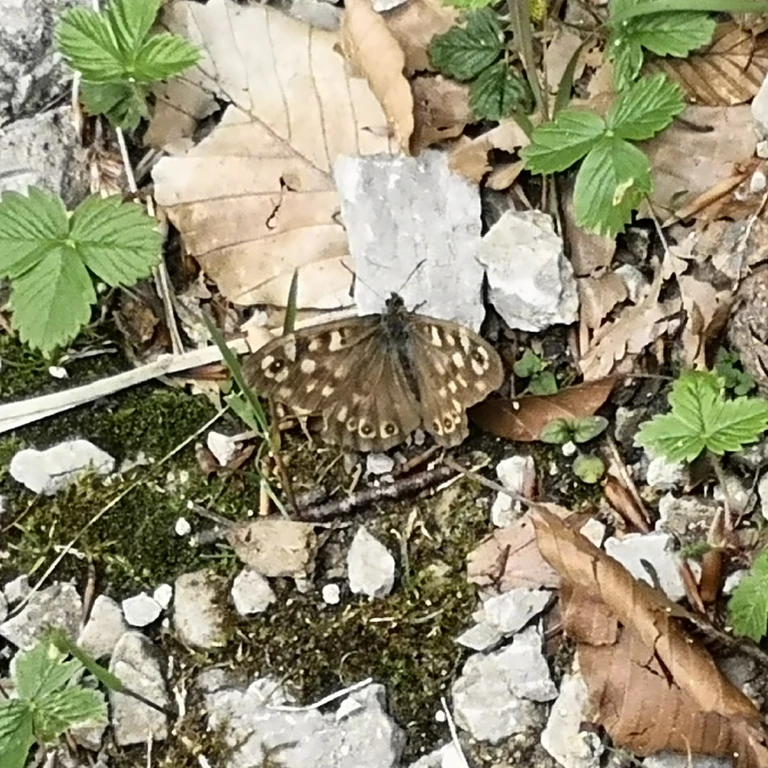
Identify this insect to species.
Pararge aegeria
